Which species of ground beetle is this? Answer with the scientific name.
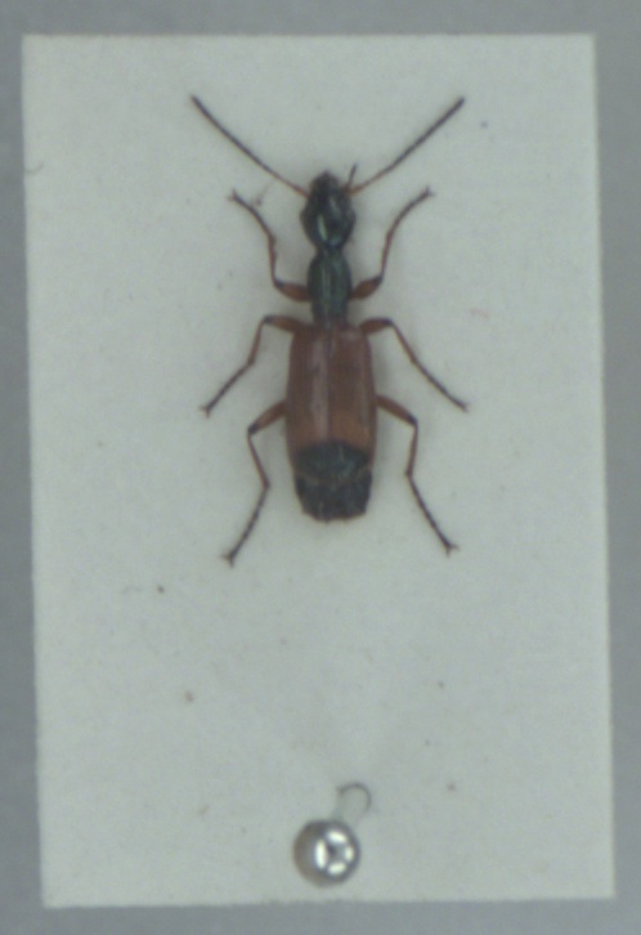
Odacantha melanura
